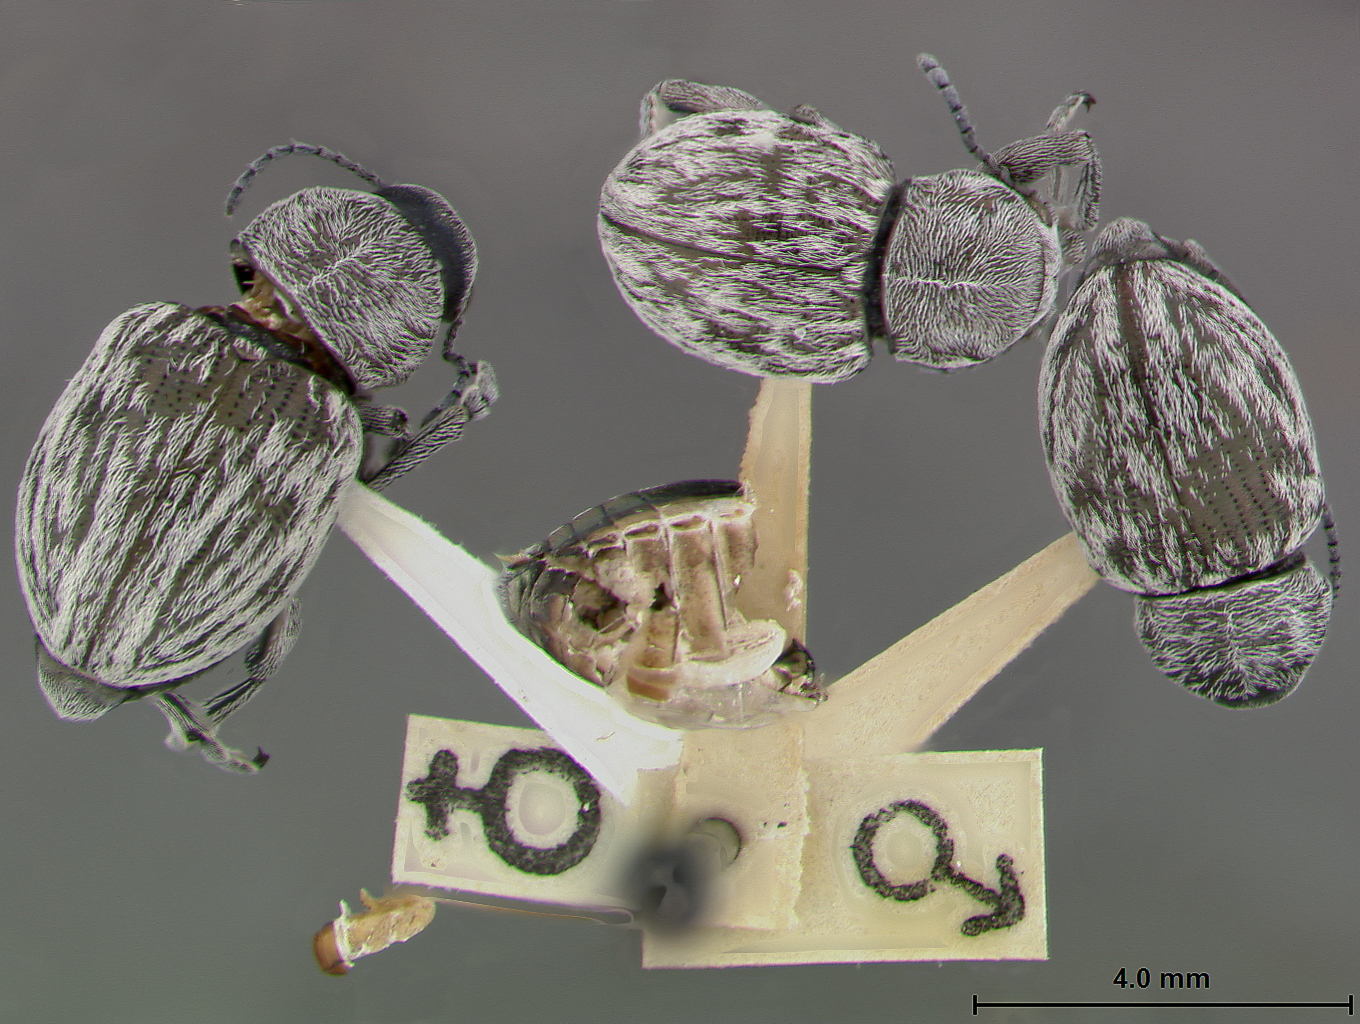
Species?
Graphops comosa
